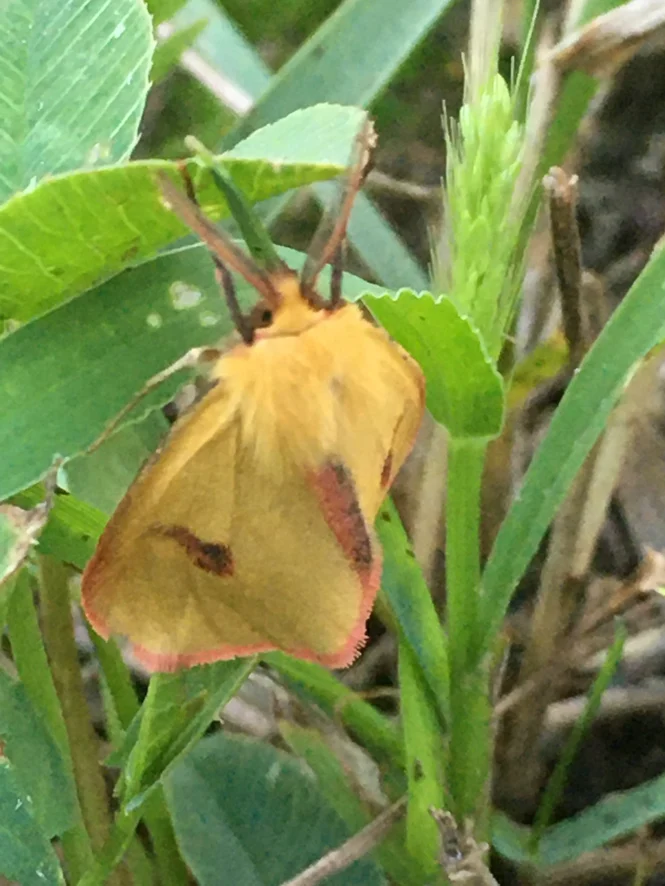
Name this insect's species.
Diacrisia sannio
